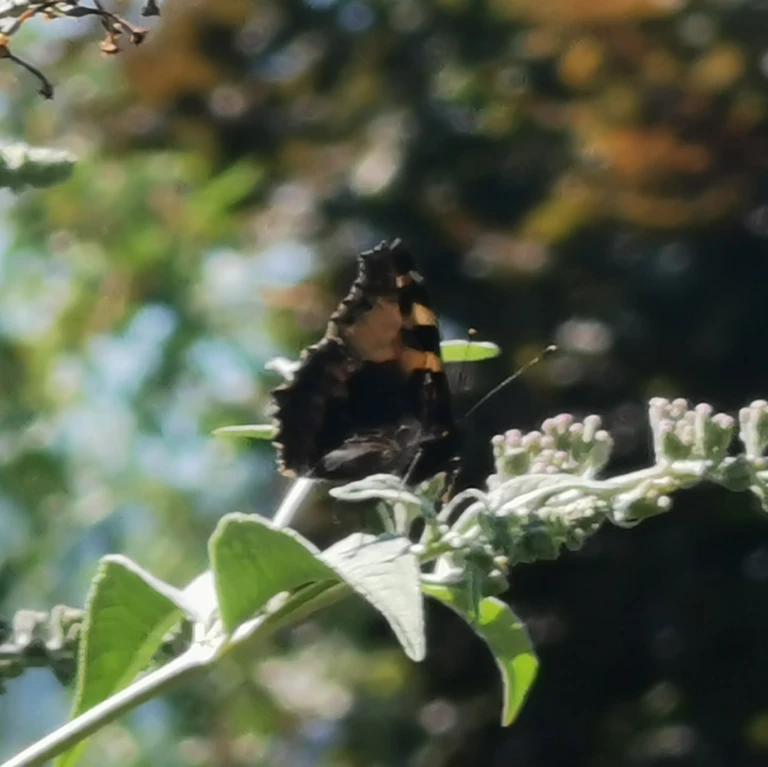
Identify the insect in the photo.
Aglais urticae
